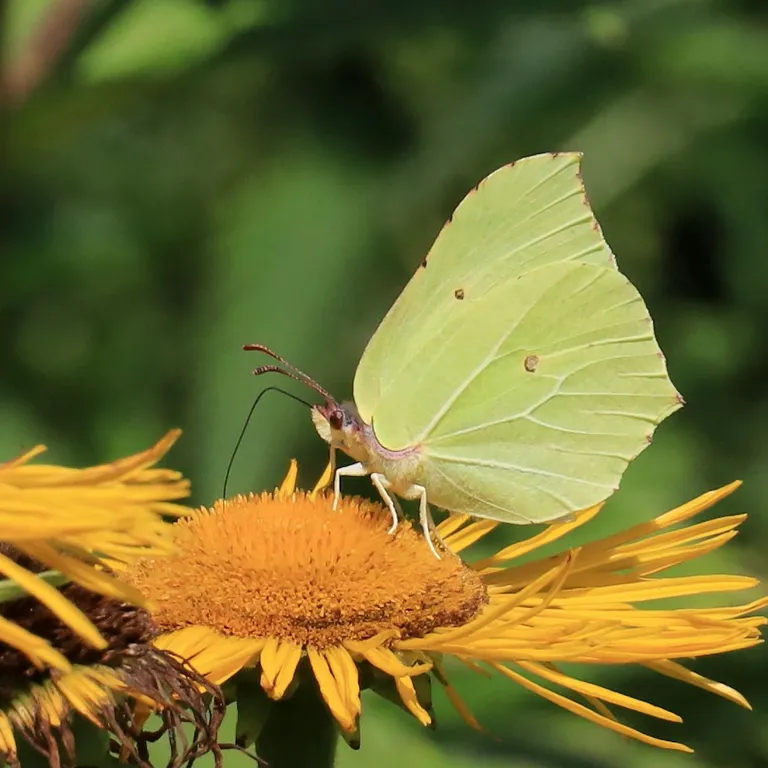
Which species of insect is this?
Gonepteryx rhamni
